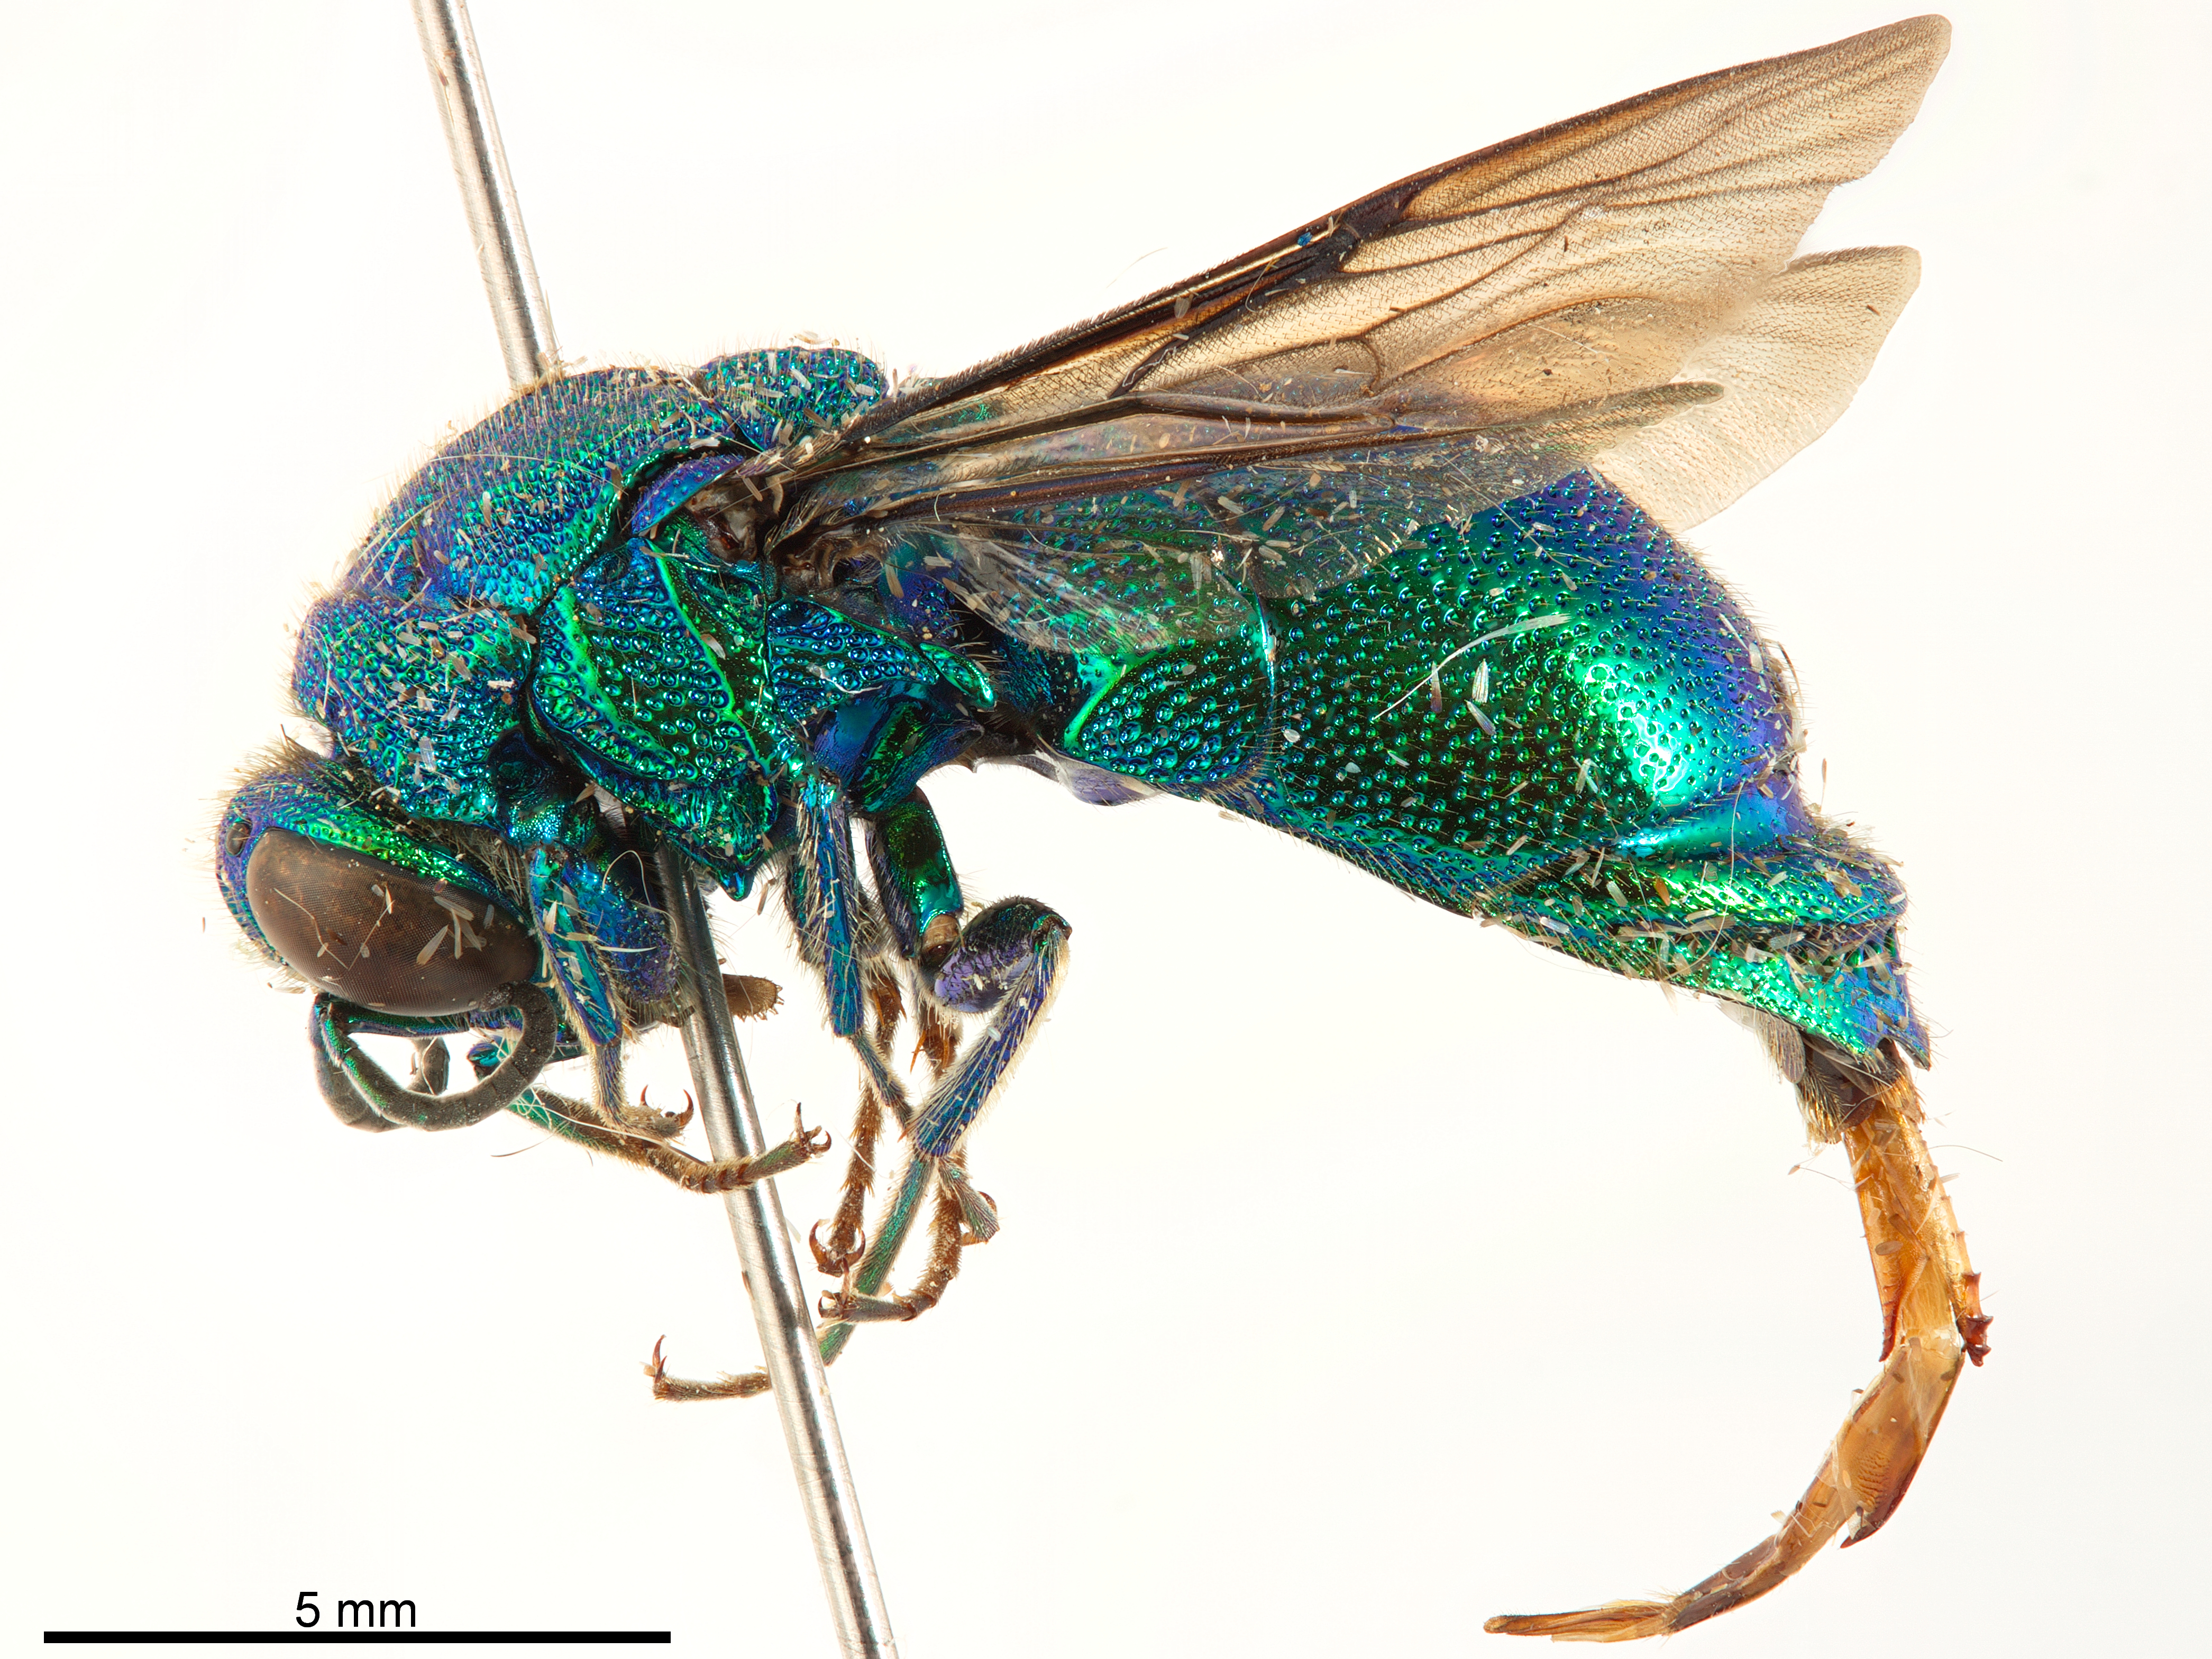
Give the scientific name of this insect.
Stilbum cyanurum
